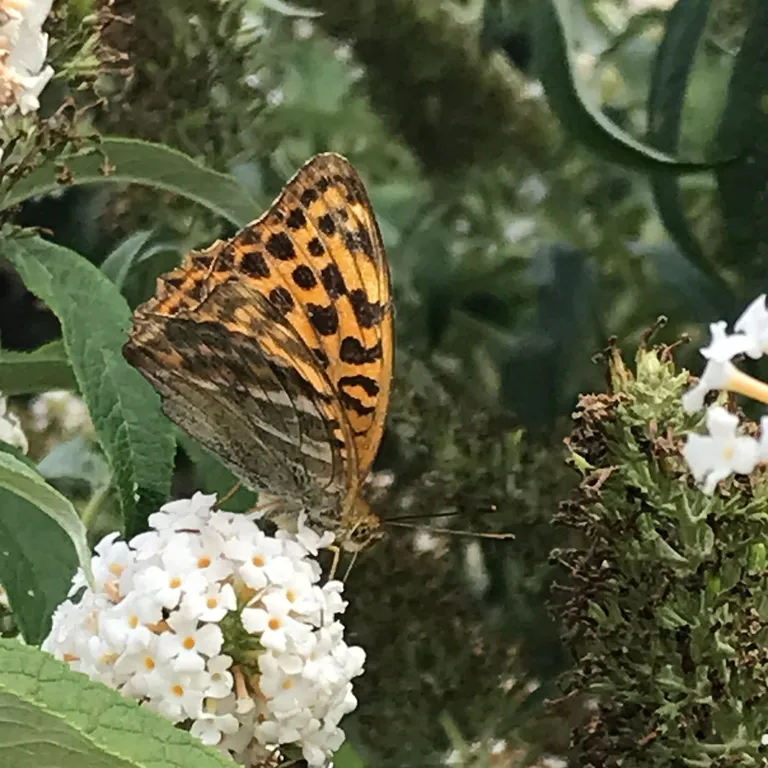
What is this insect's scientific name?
Argynnis paphia
